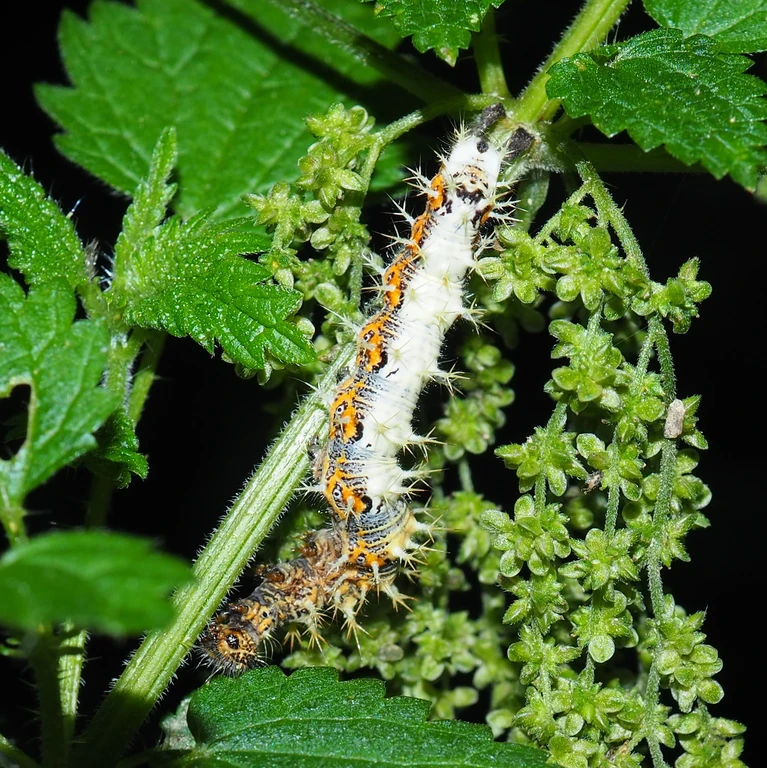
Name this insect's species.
Polygonia c-album
